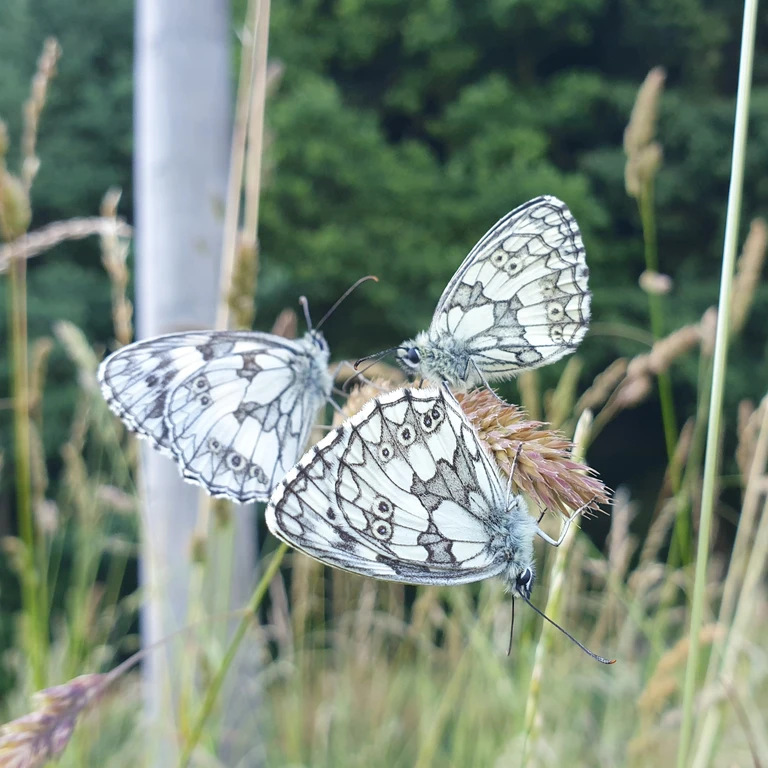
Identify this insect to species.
Melanargia galathea
